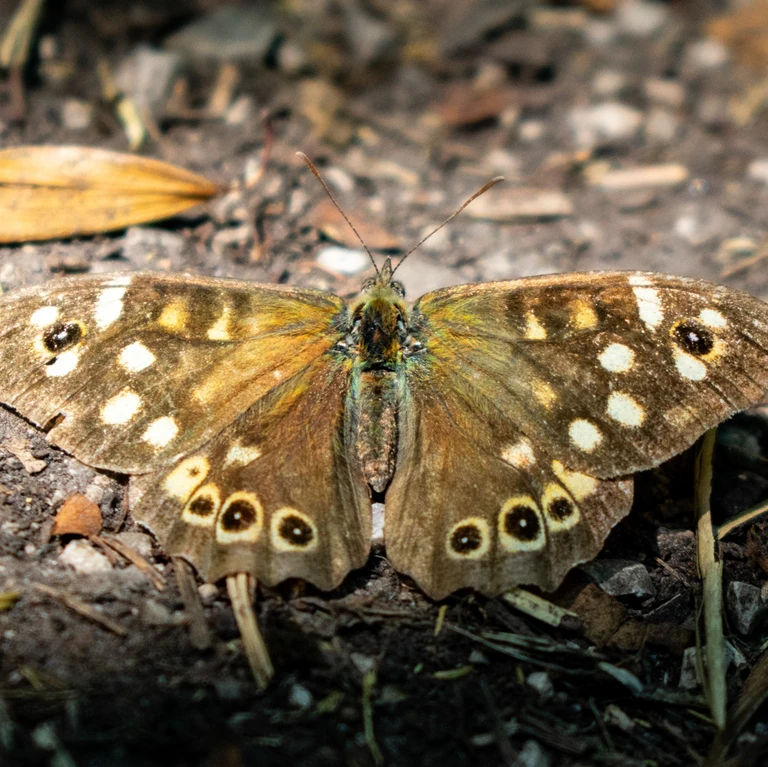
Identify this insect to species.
Pararge aegeria
